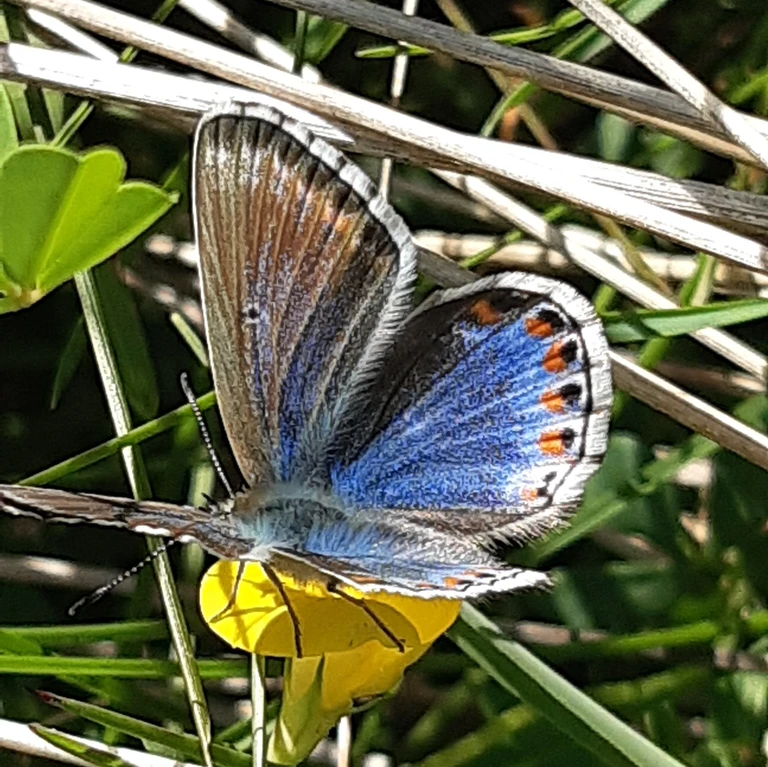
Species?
Lysandra bellargus
